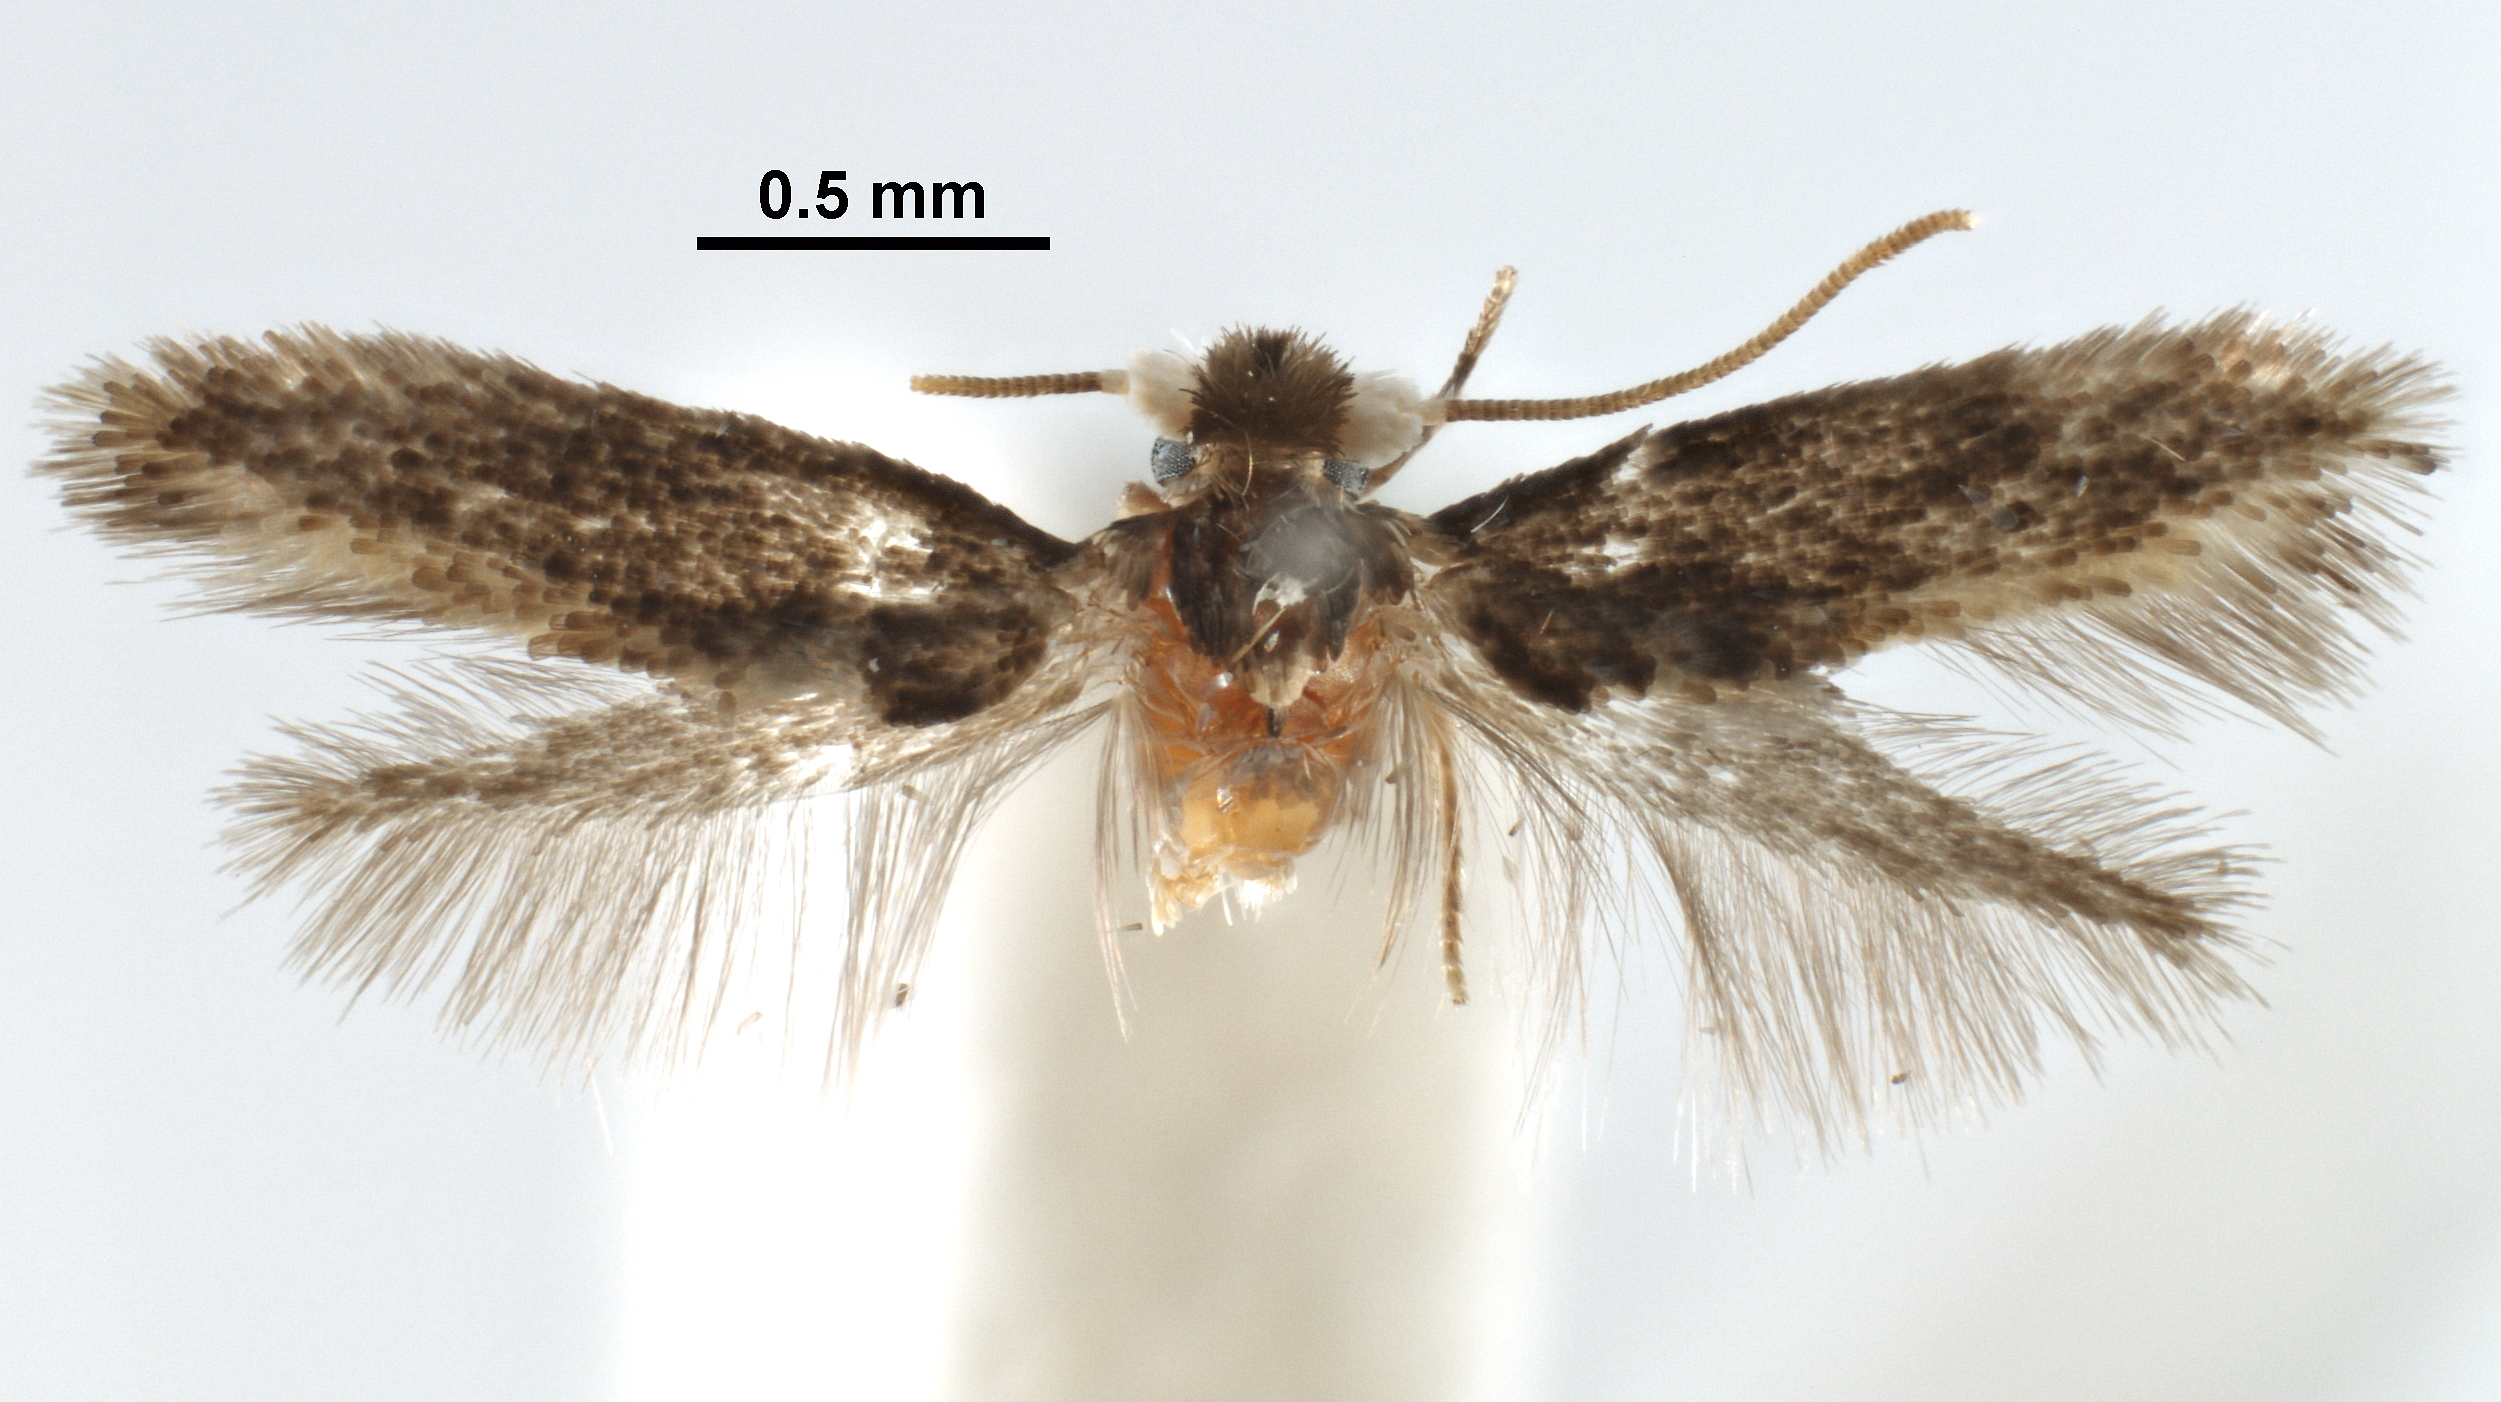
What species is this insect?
Zimmermannia liebwerdella
